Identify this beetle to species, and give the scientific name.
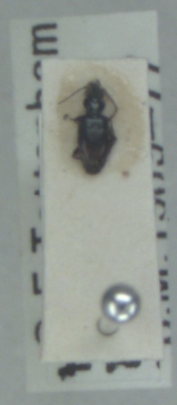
Bembidion minimum
